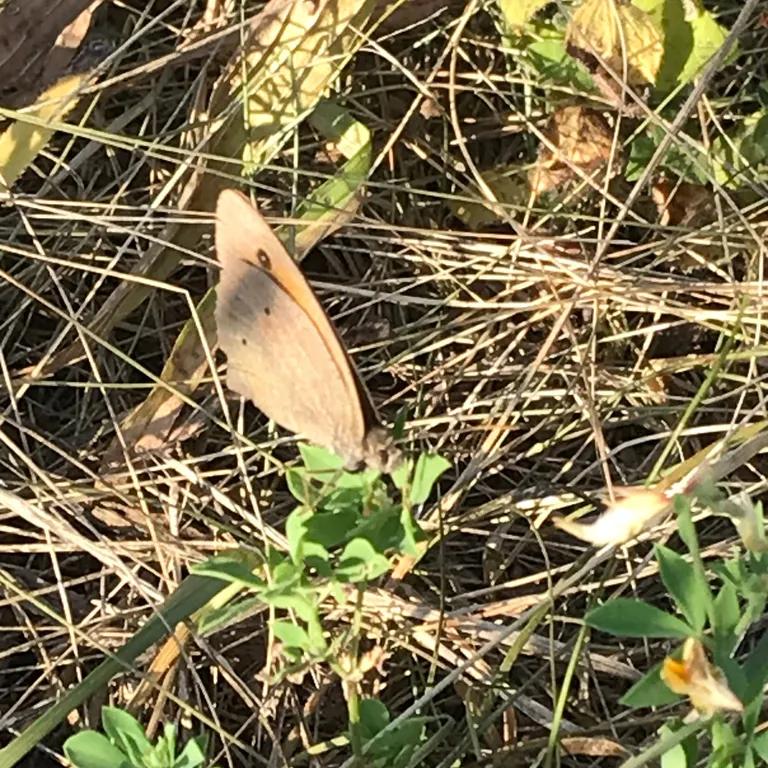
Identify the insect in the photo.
Maniola jurtina
